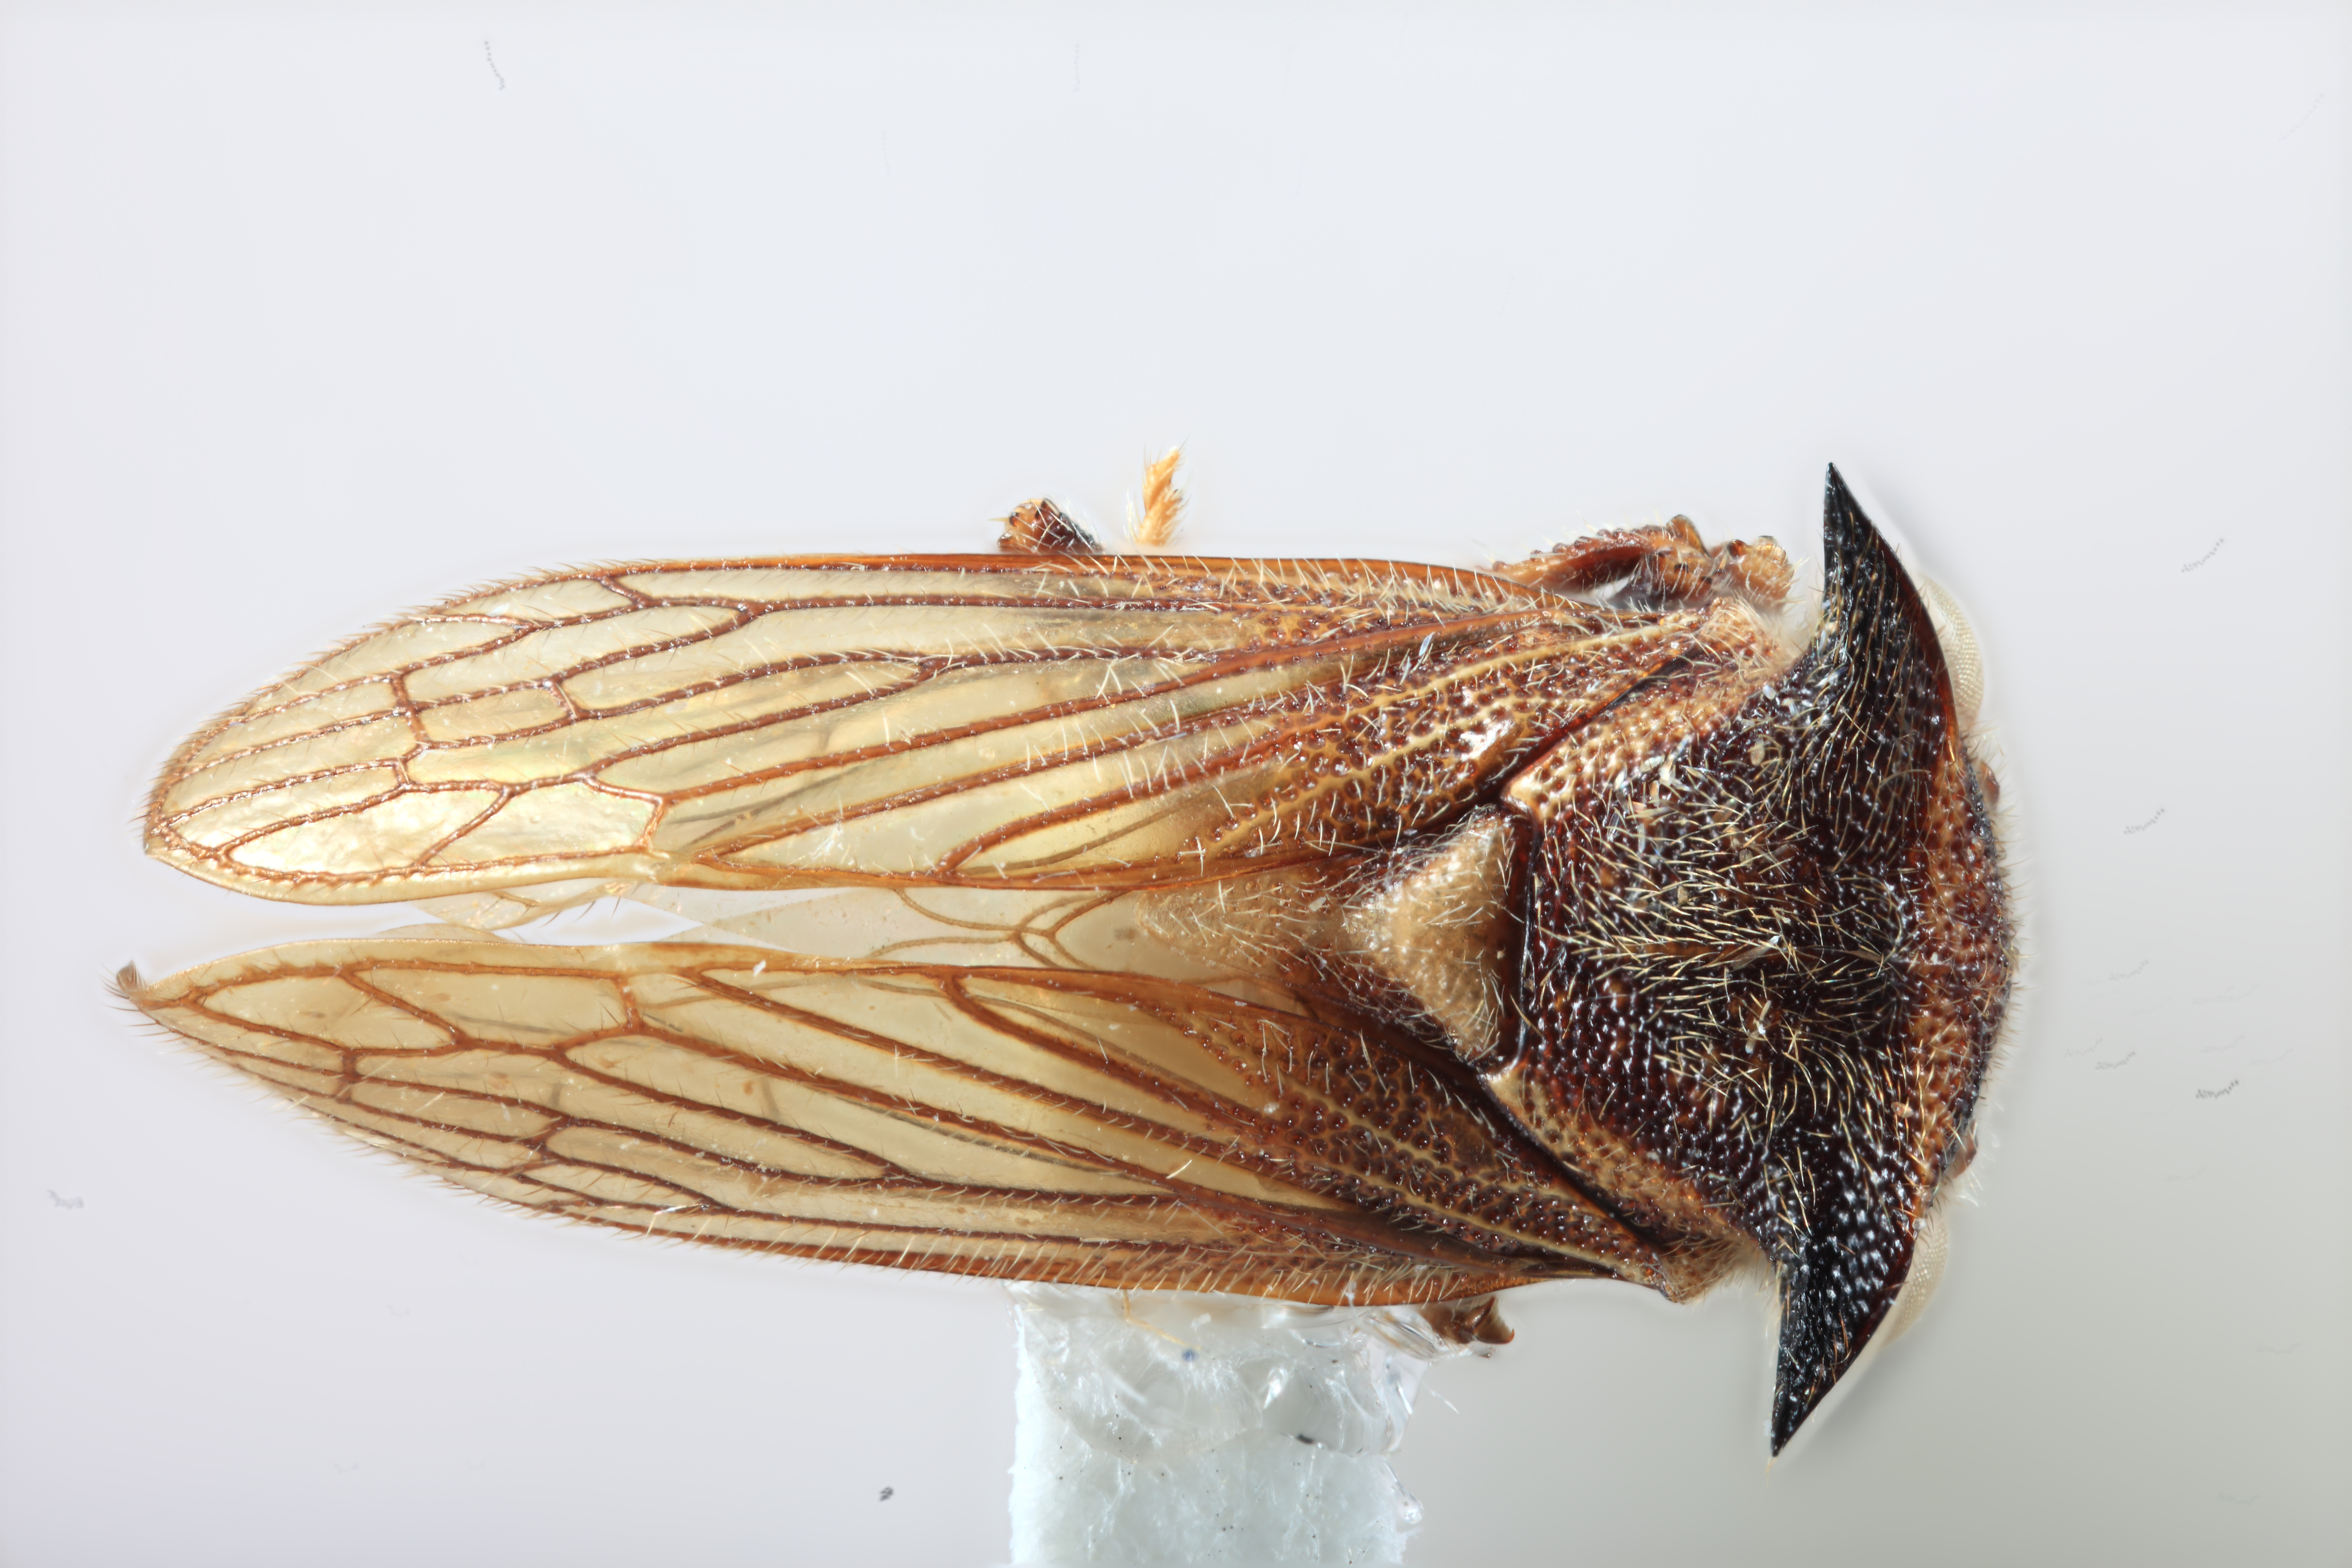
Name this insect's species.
Tolania calista
